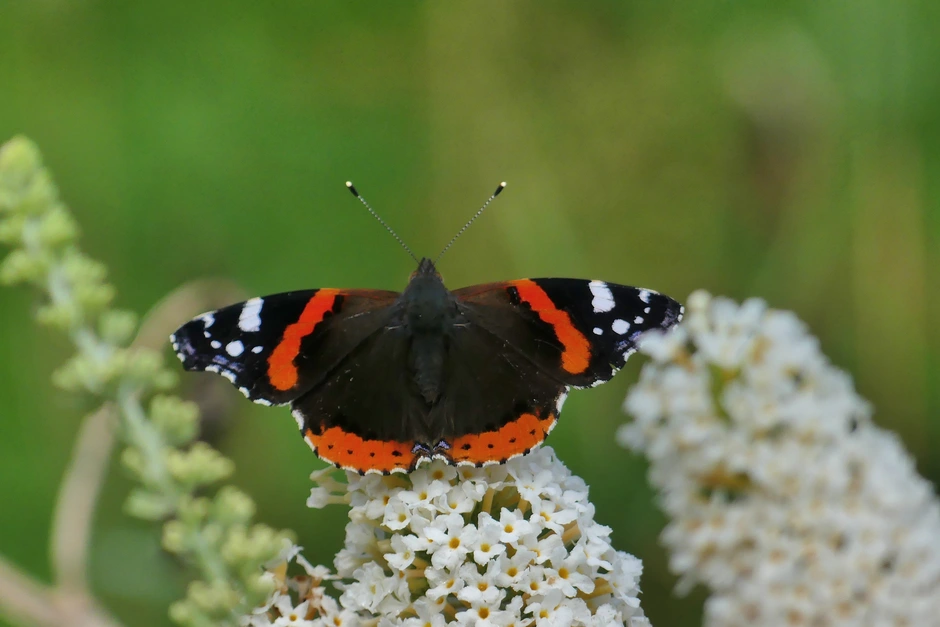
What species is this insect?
Vanessa atalanta
